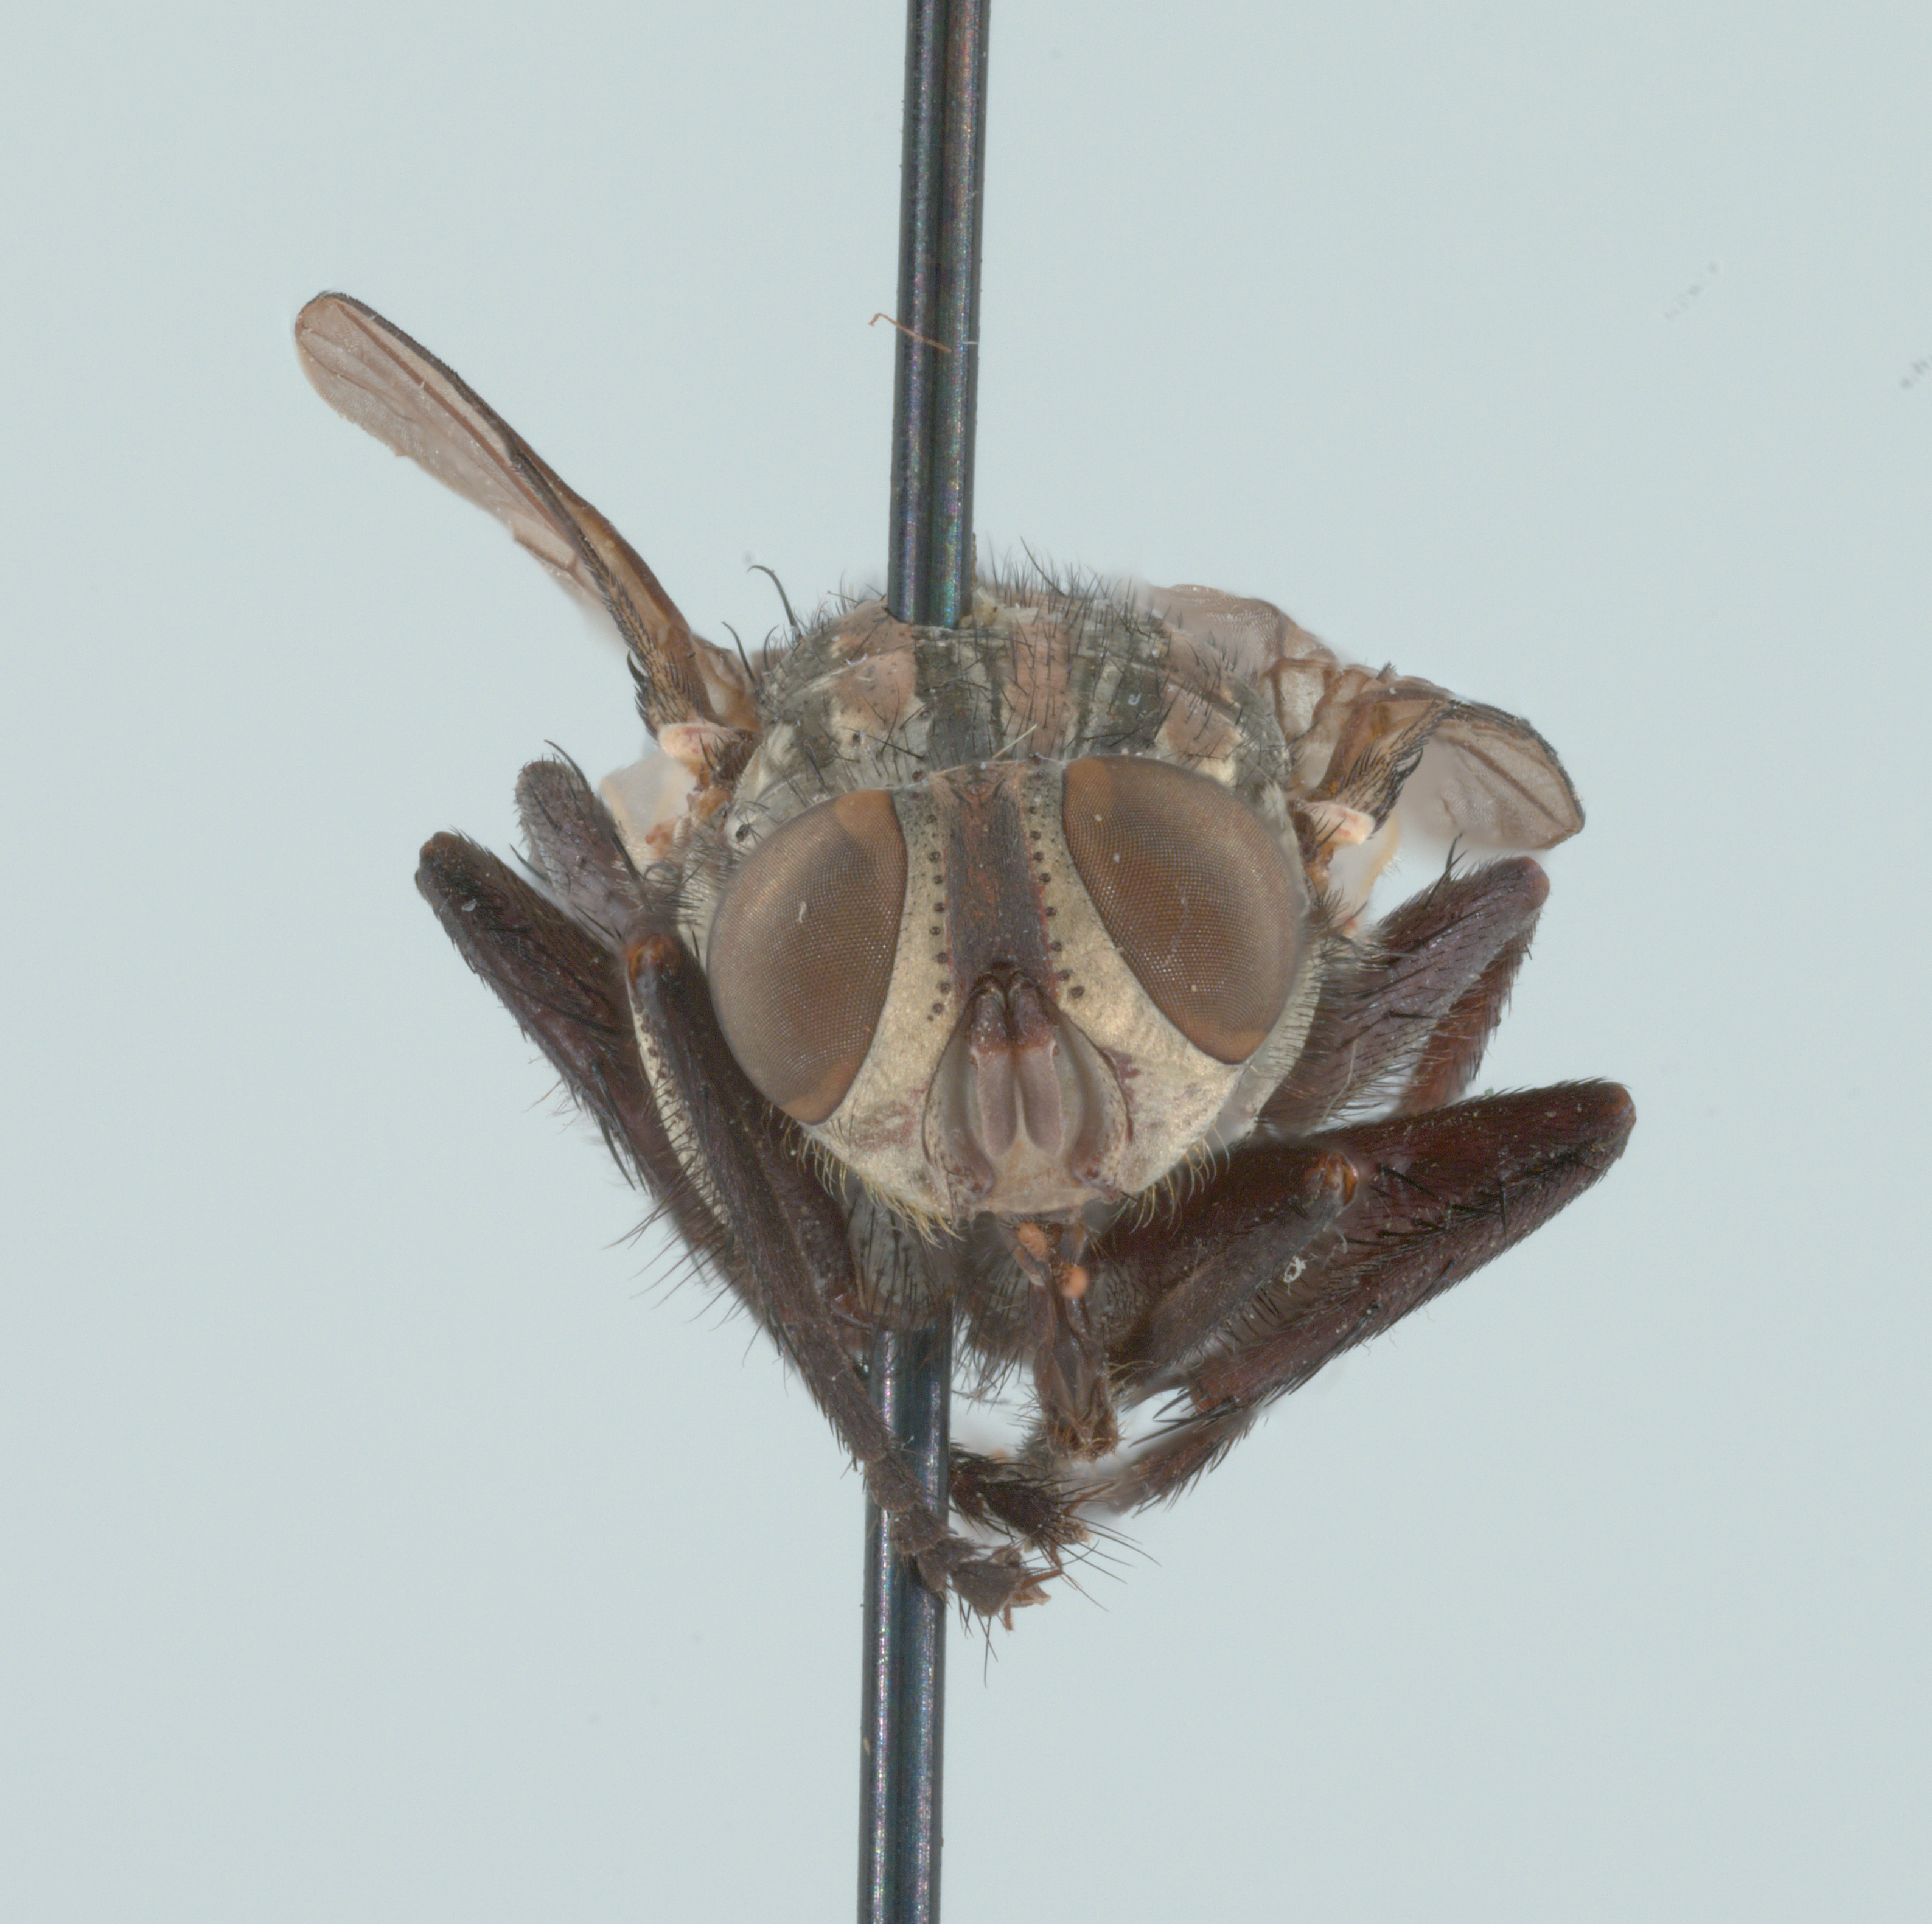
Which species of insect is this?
Sarcophaga taenionota
